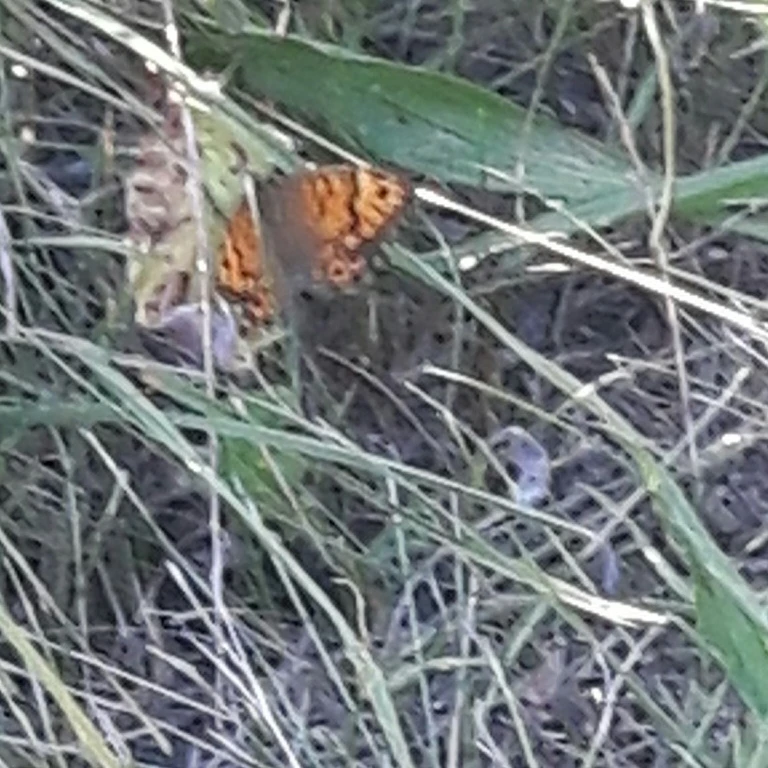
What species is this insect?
Lasiommata megera (also Pararge megera)
